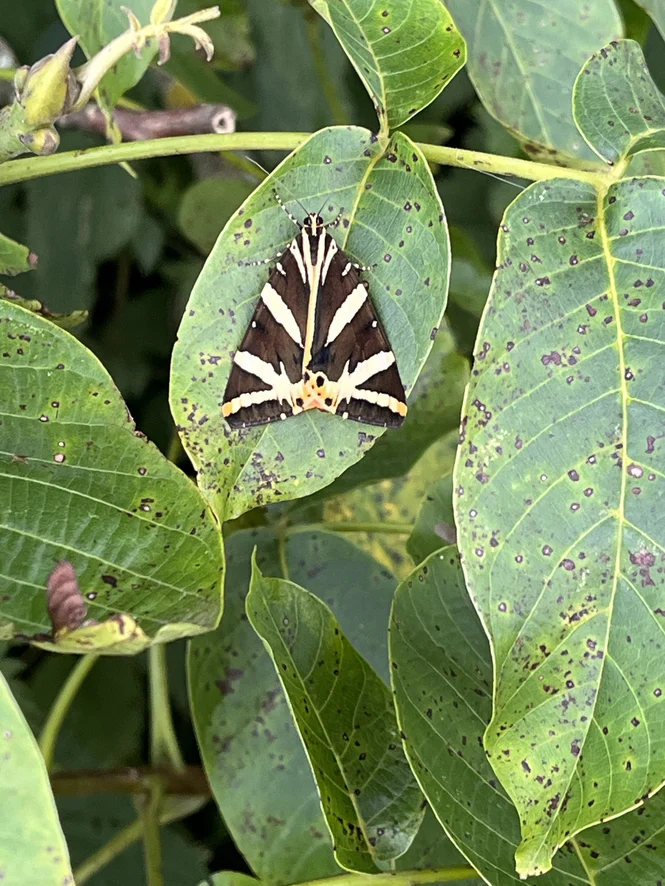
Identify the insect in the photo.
Euplagia quadripunctaria
